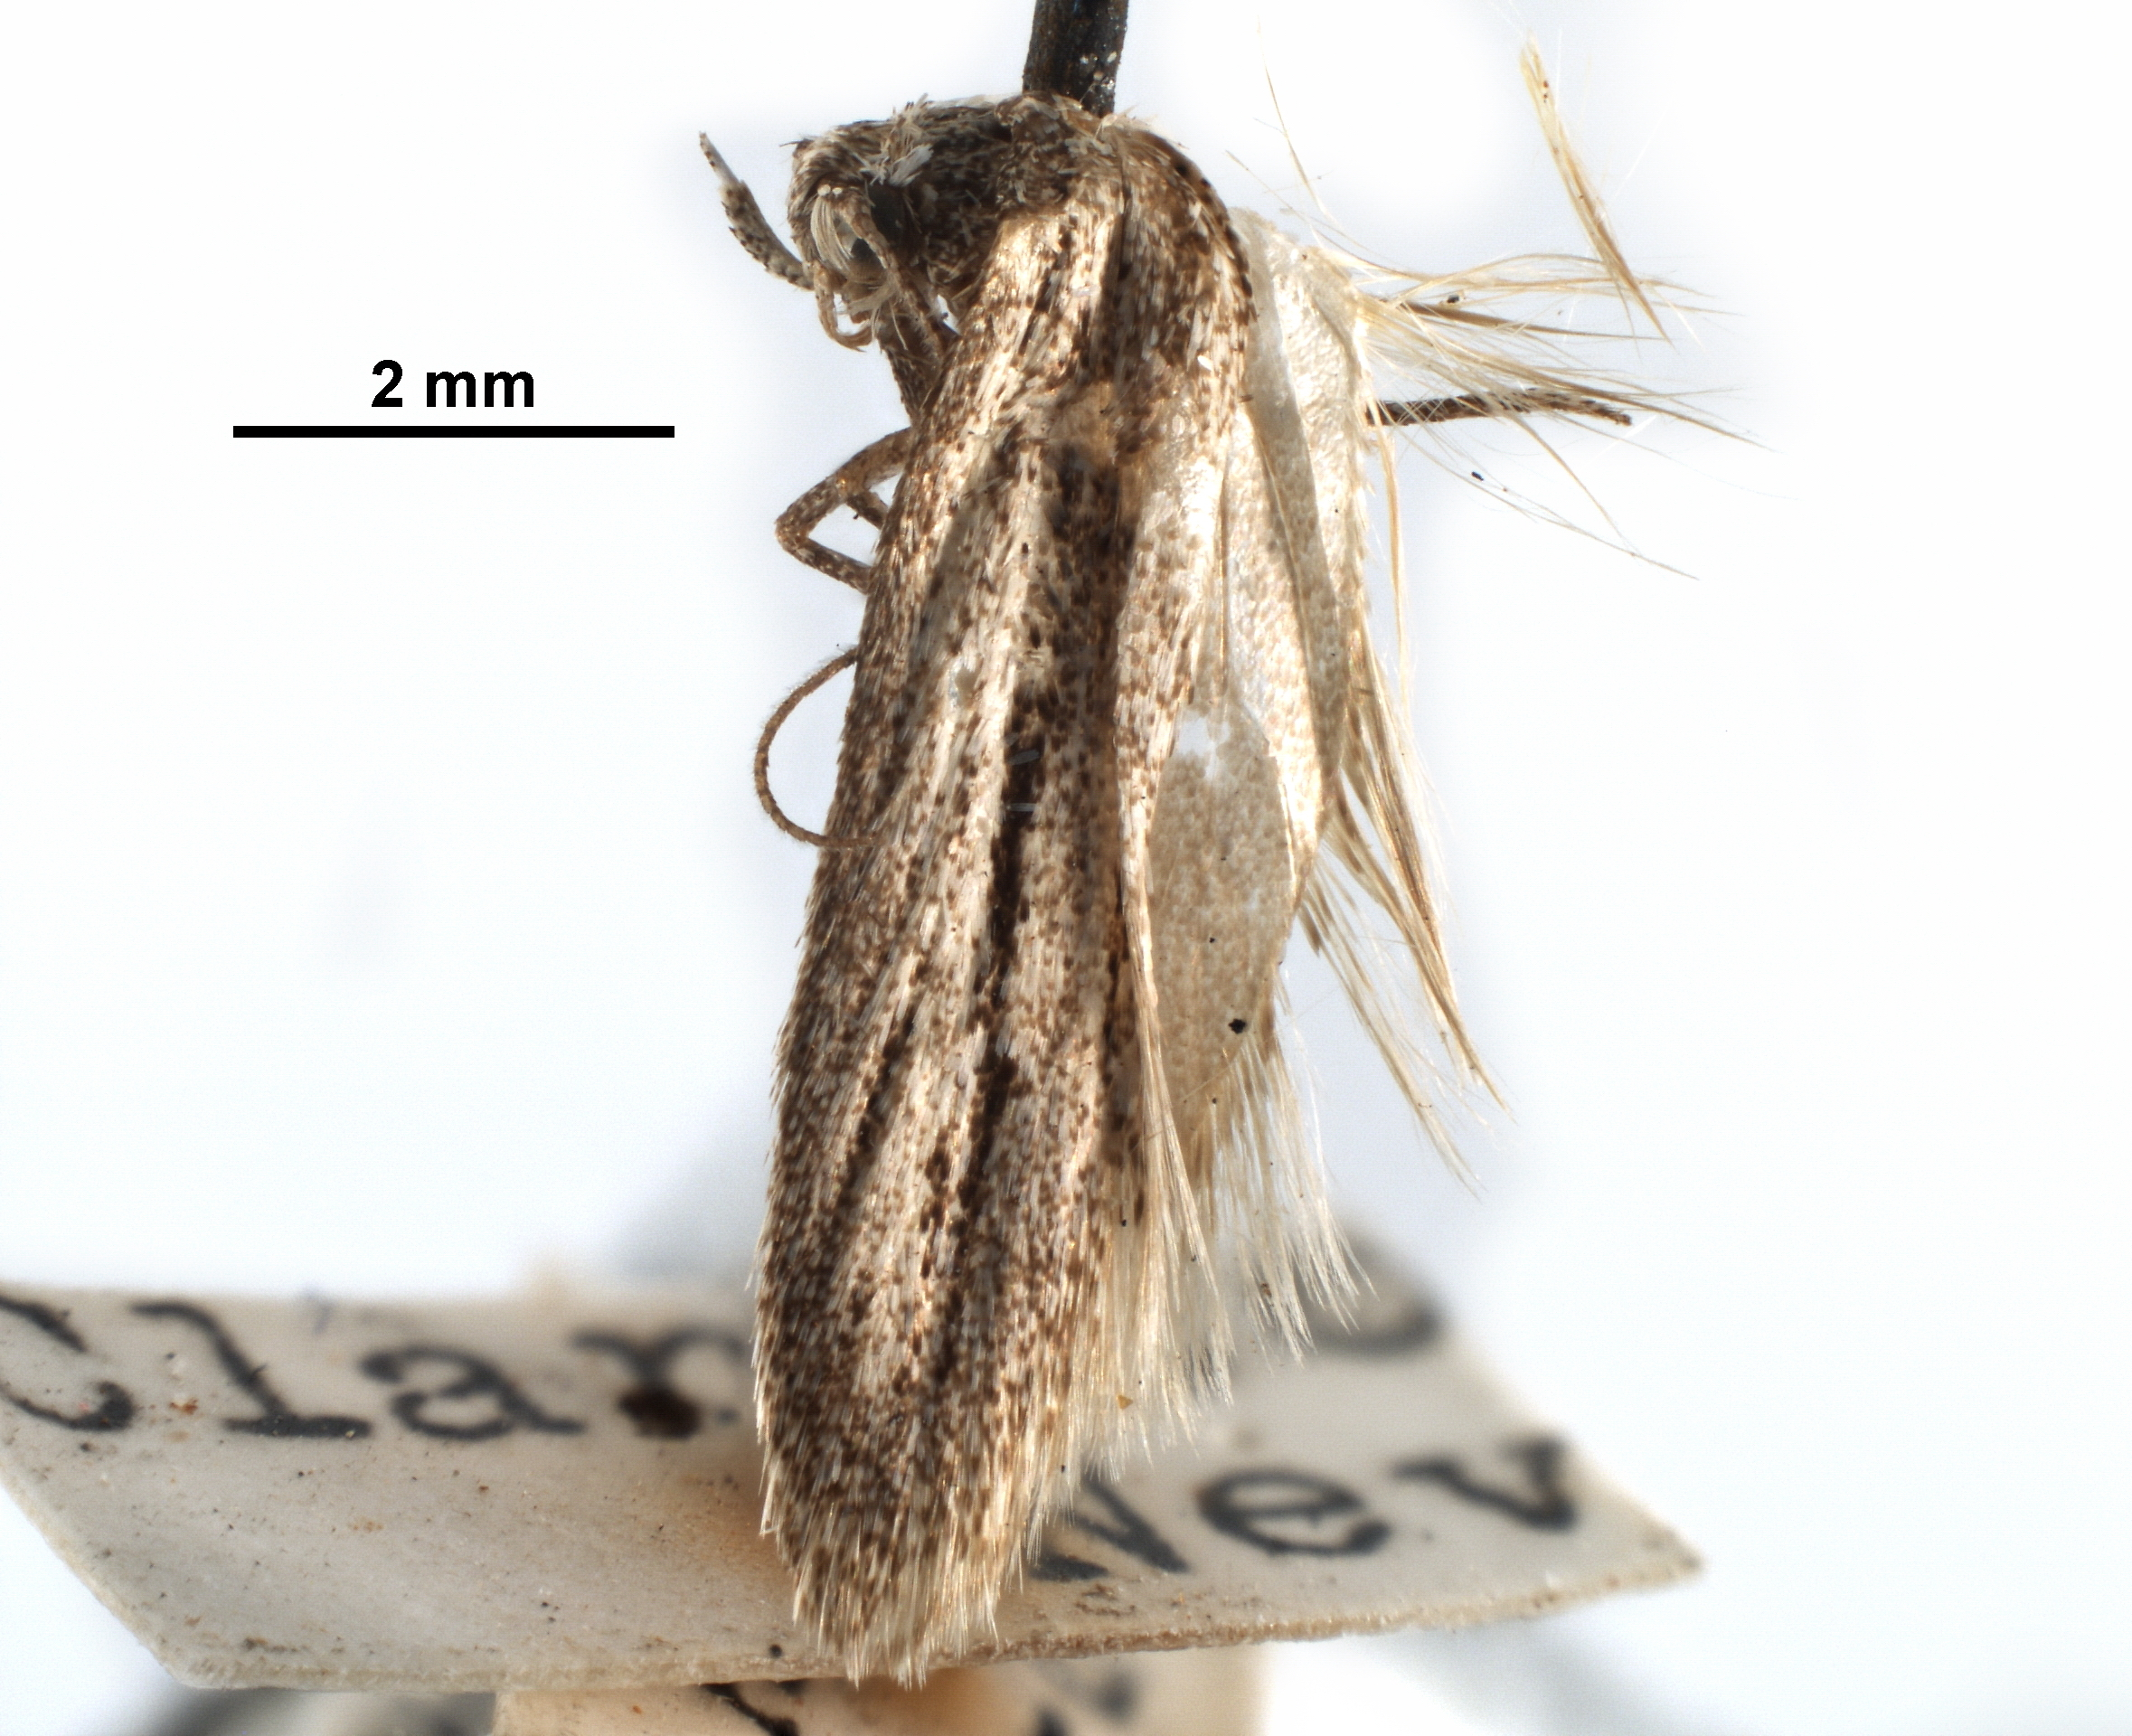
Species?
Anoncia aciculata
